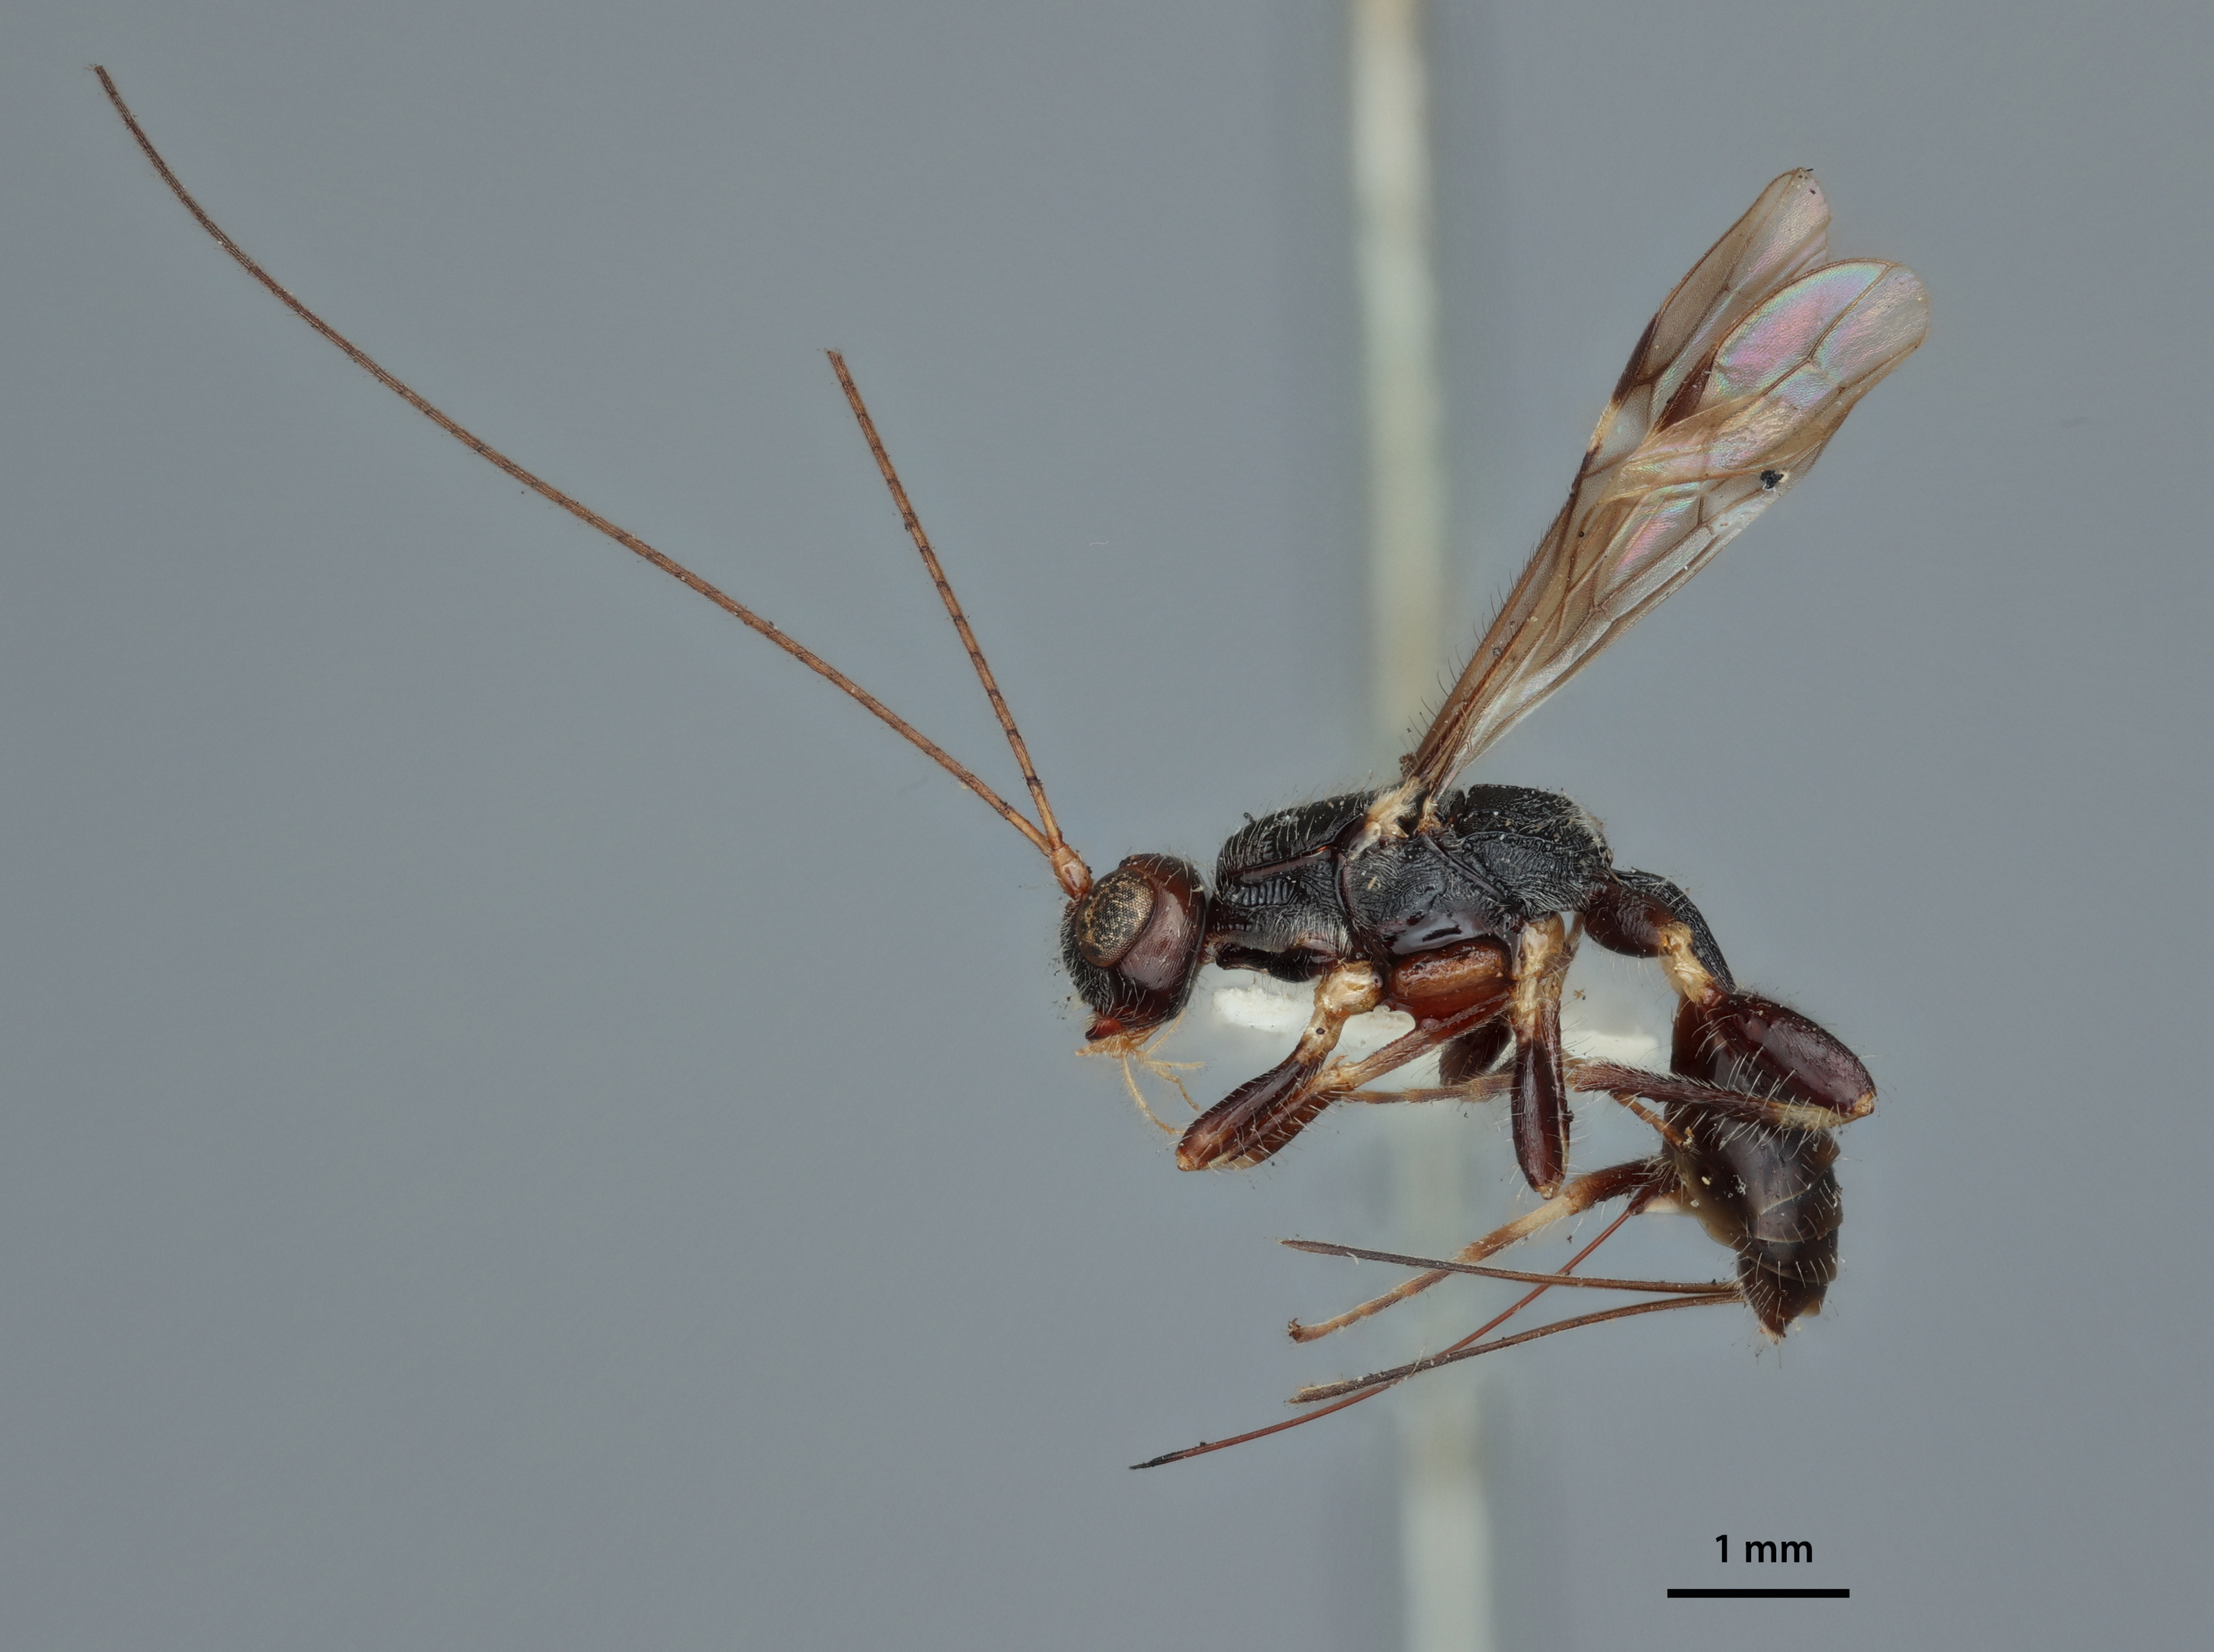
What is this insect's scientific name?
Spathius trophonius
